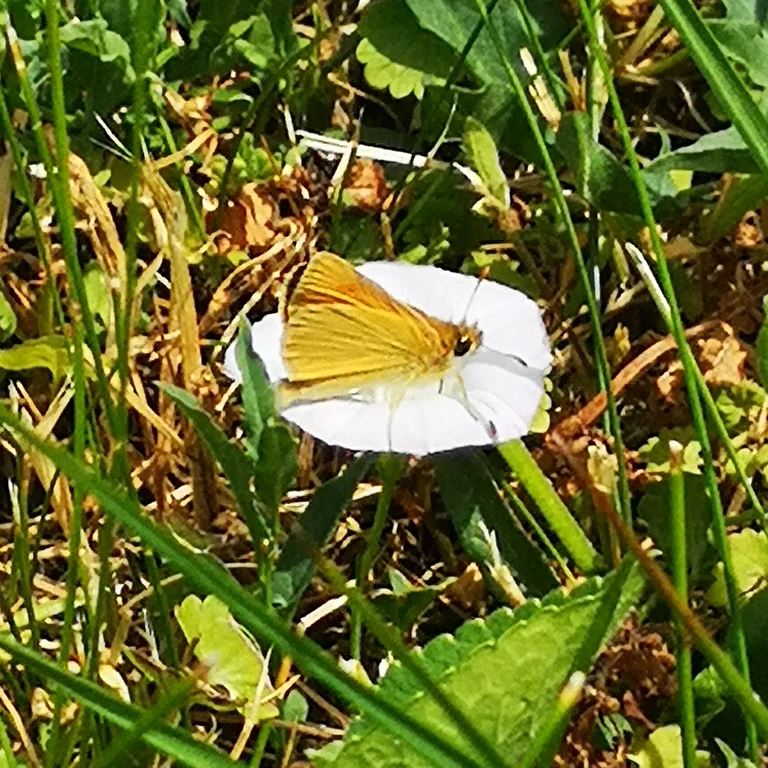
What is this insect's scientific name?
Ochlodes sylvanus (also Ochlodes venata)
